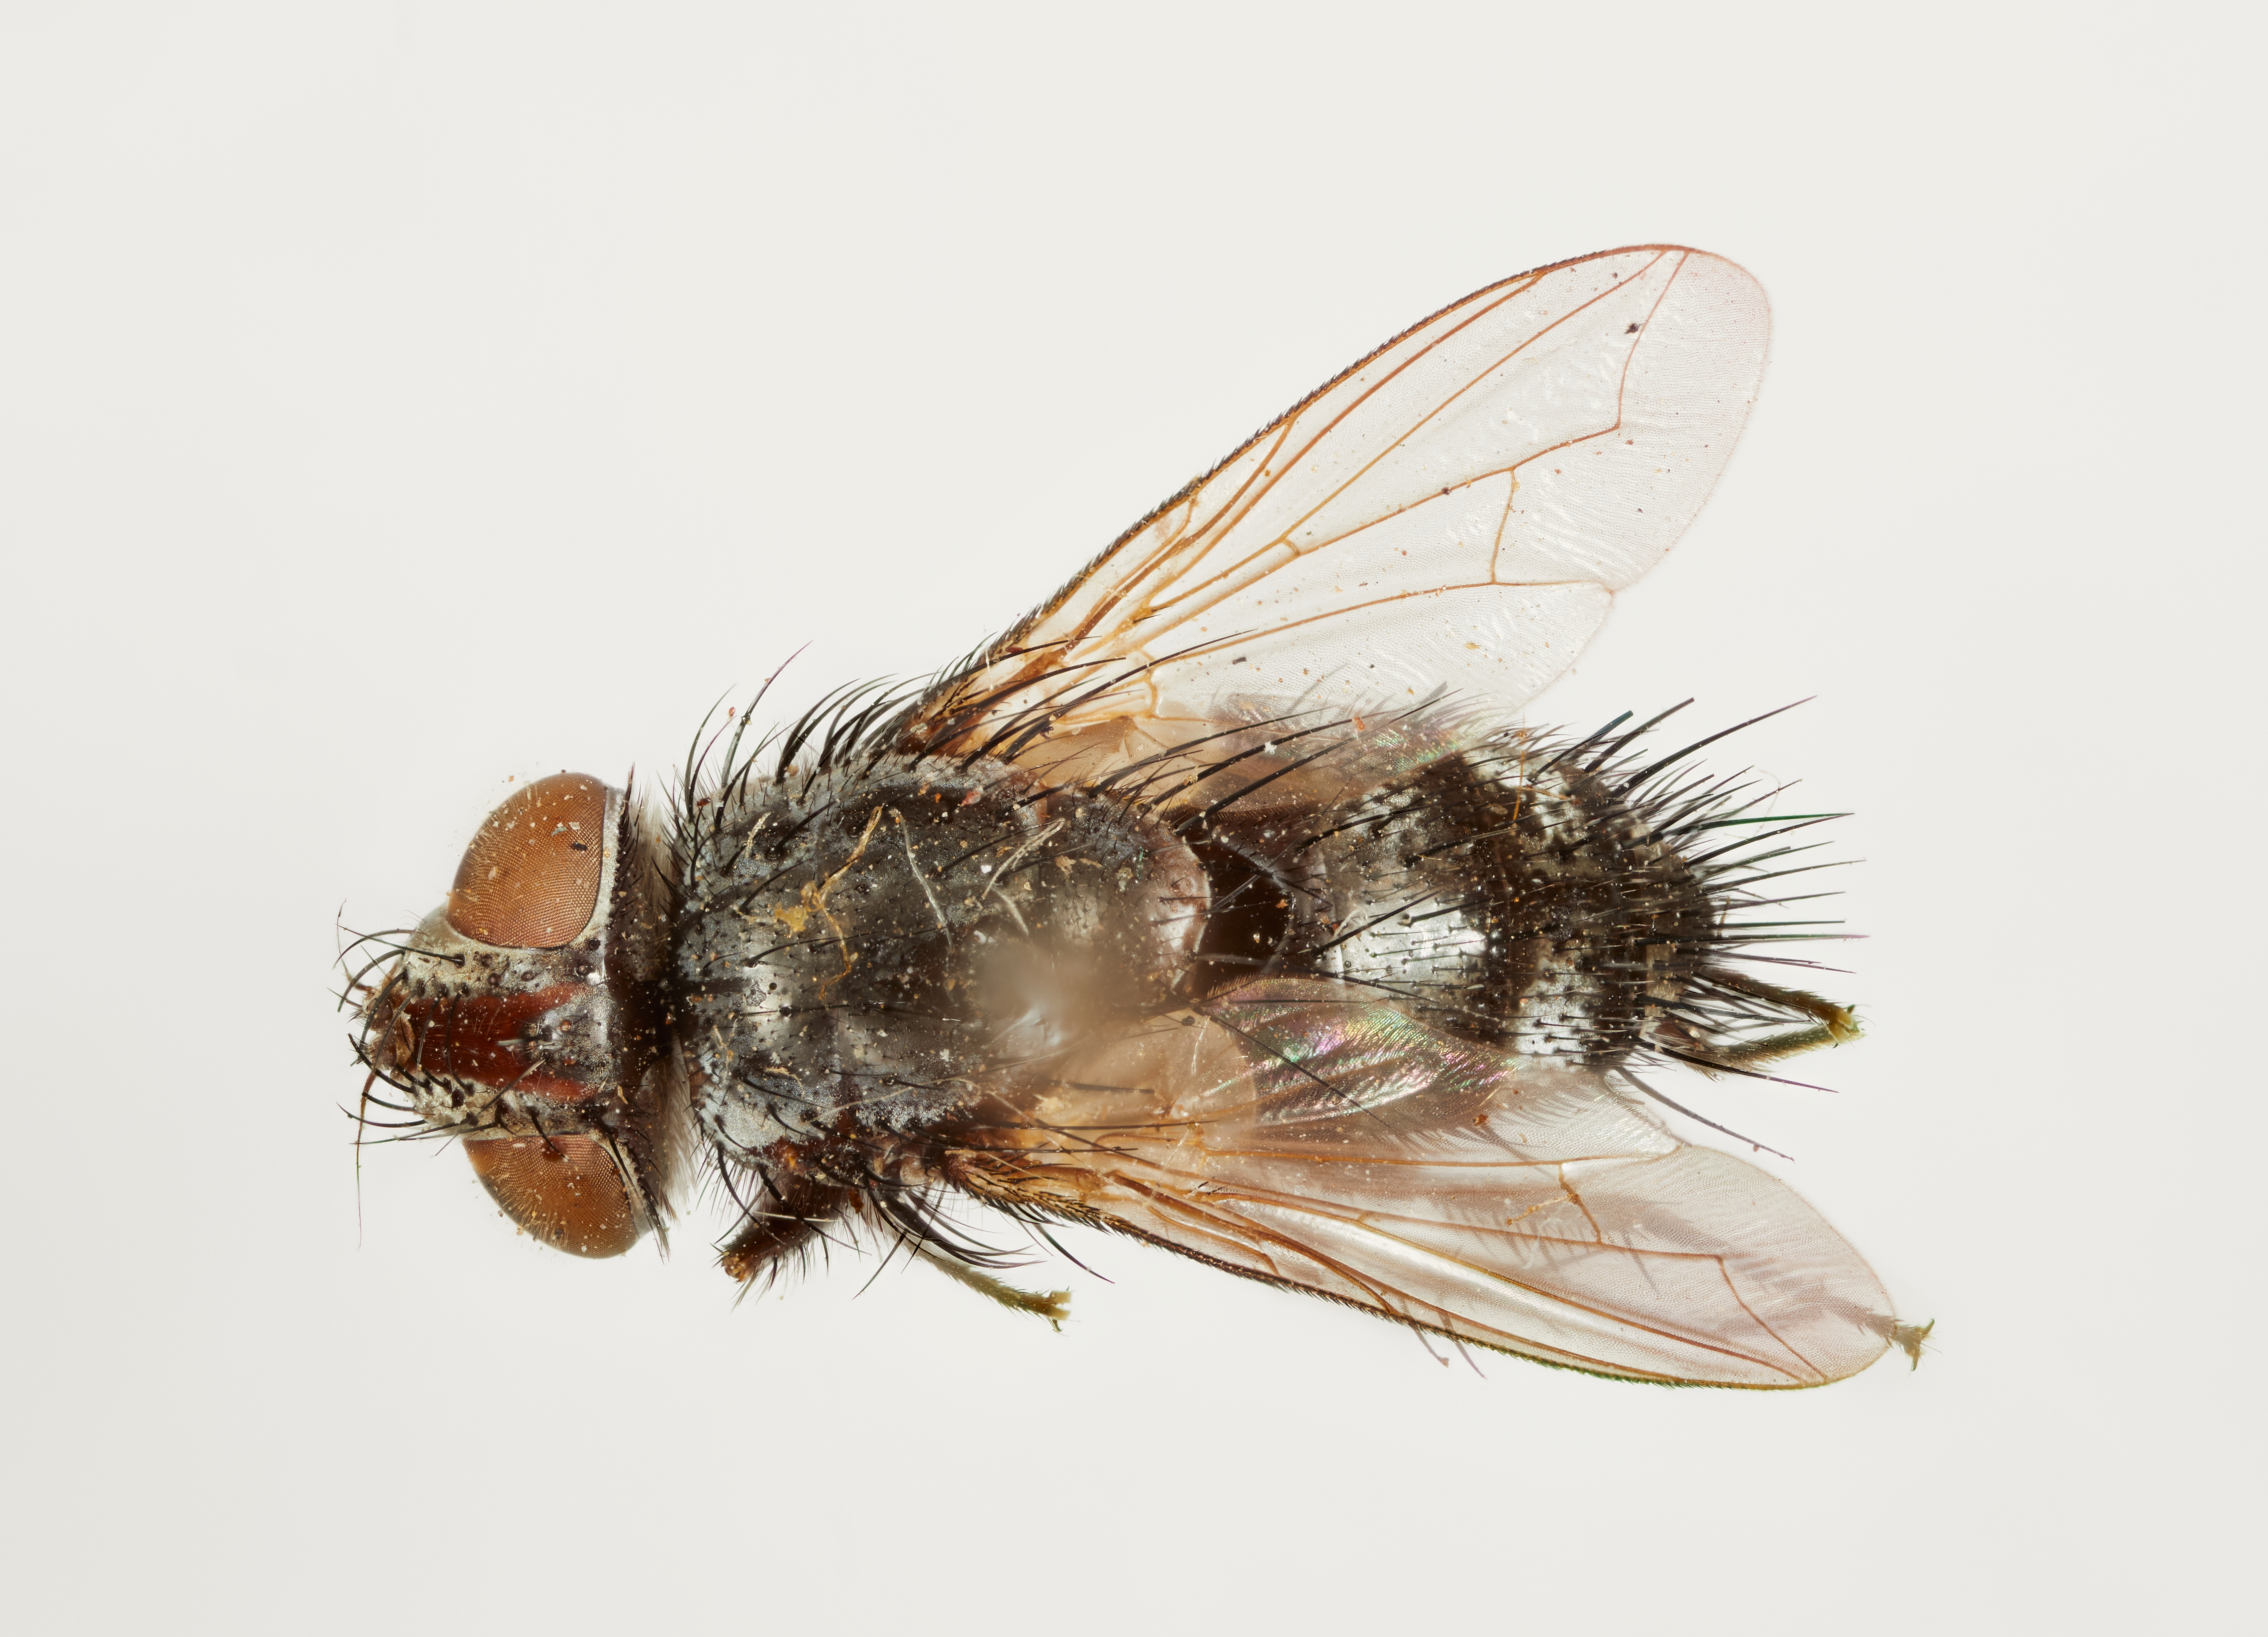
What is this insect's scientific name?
Exorista curriei
